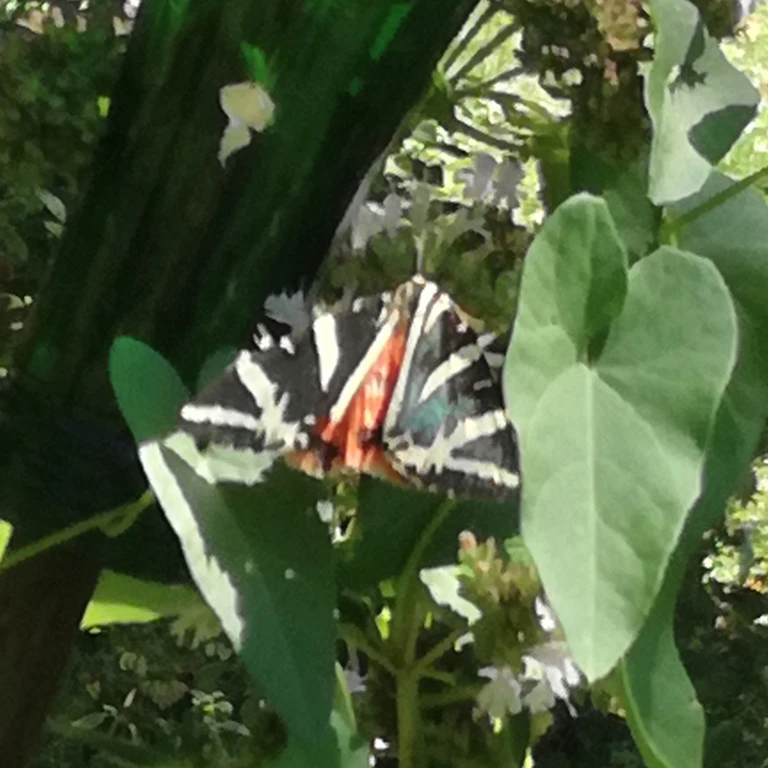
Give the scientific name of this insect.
Euplagia quadripunctaria
